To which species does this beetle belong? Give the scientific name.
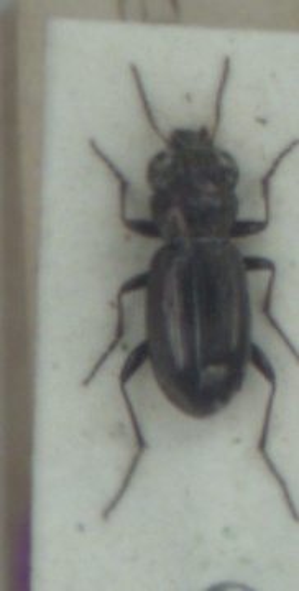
Notiophilus germinyi
